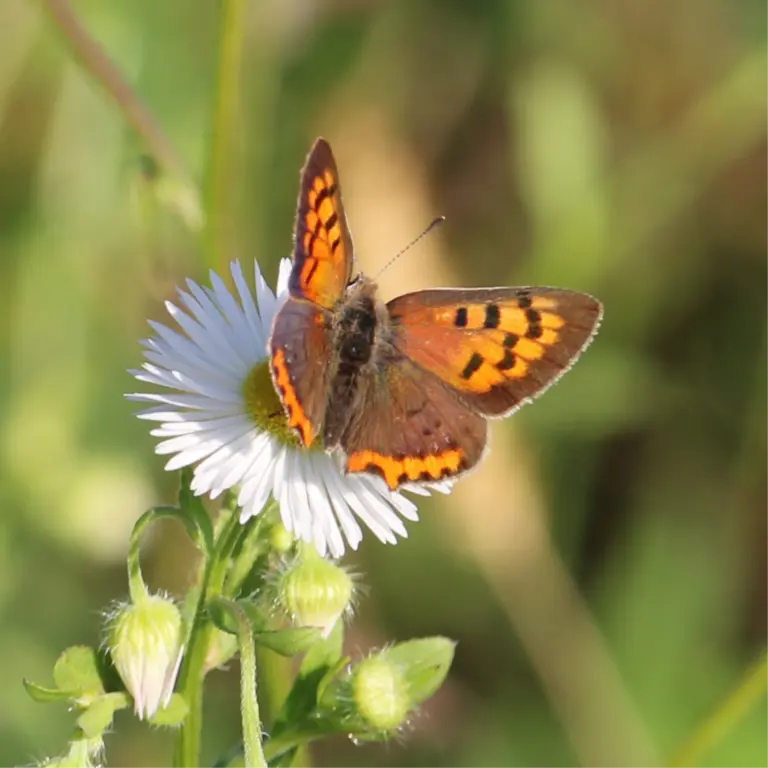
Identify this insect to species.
Lycaena phlaeas
